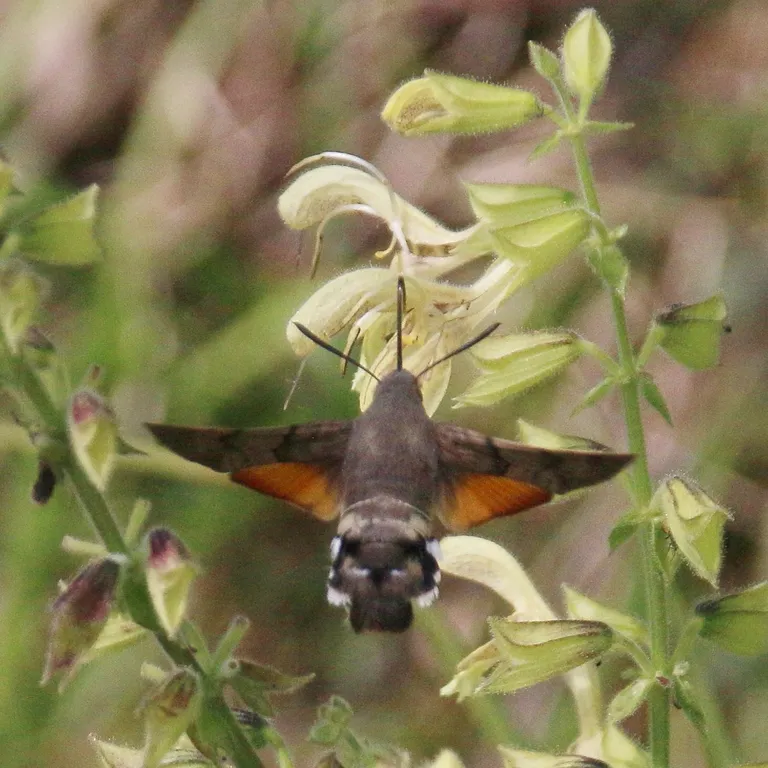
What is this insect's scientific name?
Macroglossum stellatarum
